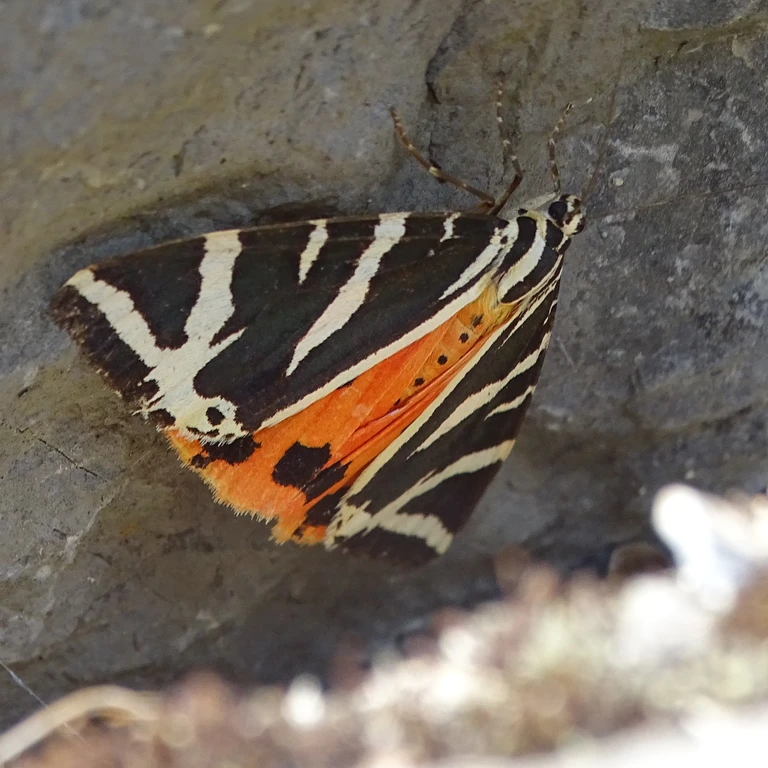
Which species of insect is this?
Euplagia quadripunctaria
